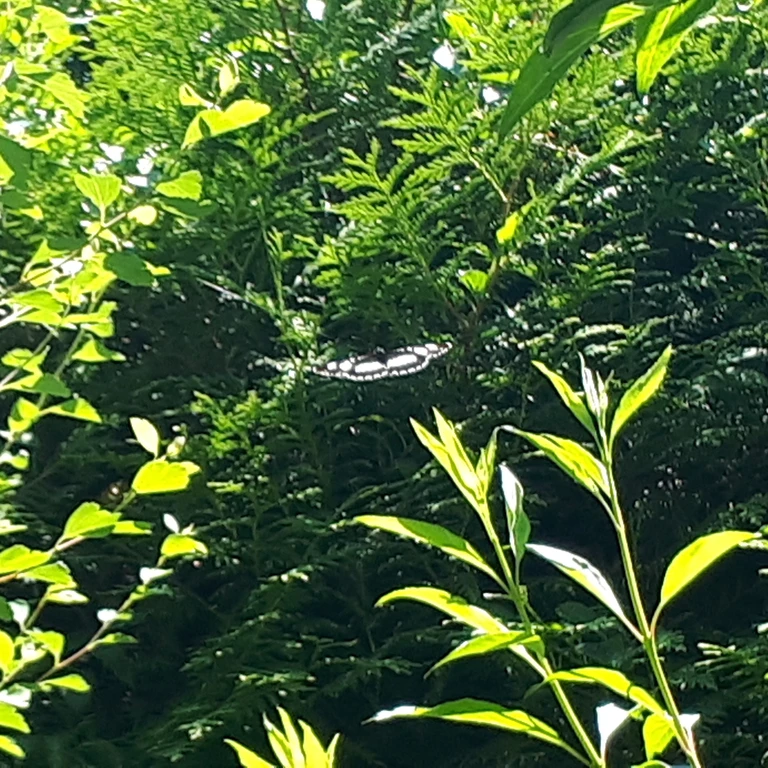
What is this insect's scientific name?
Neptis rivularis
